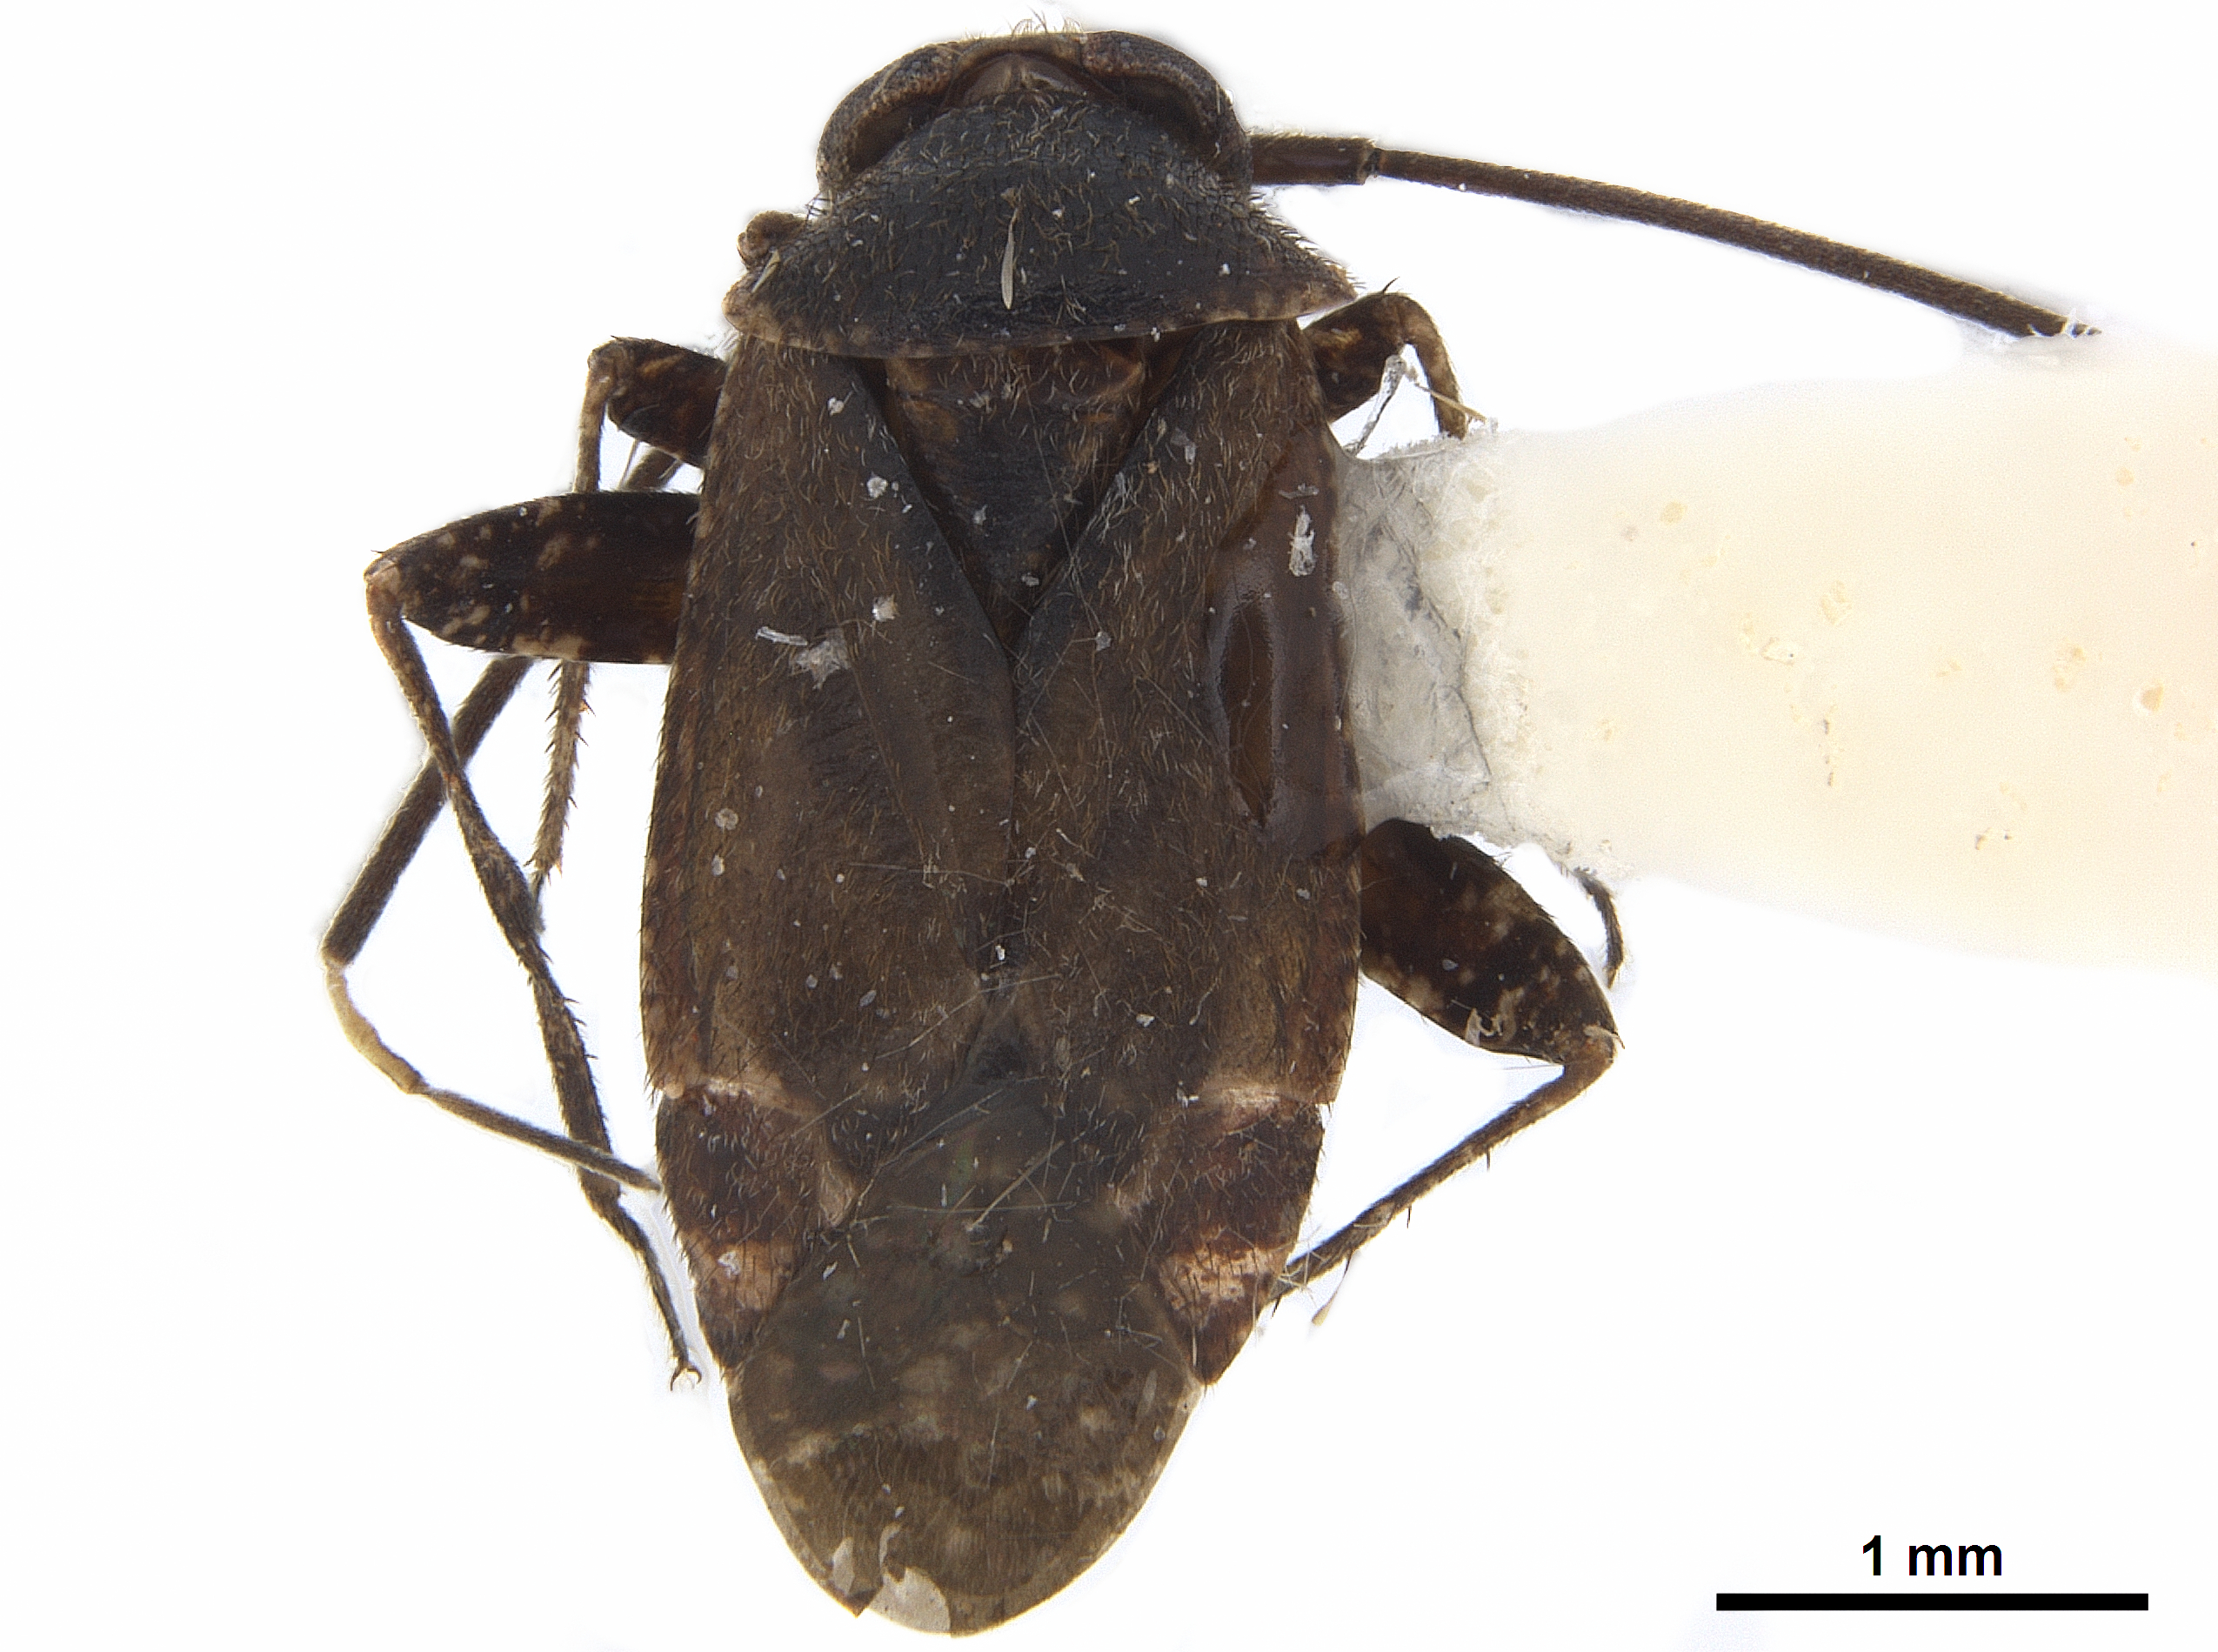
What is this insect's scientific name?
Maxacalinus cuiabanus
